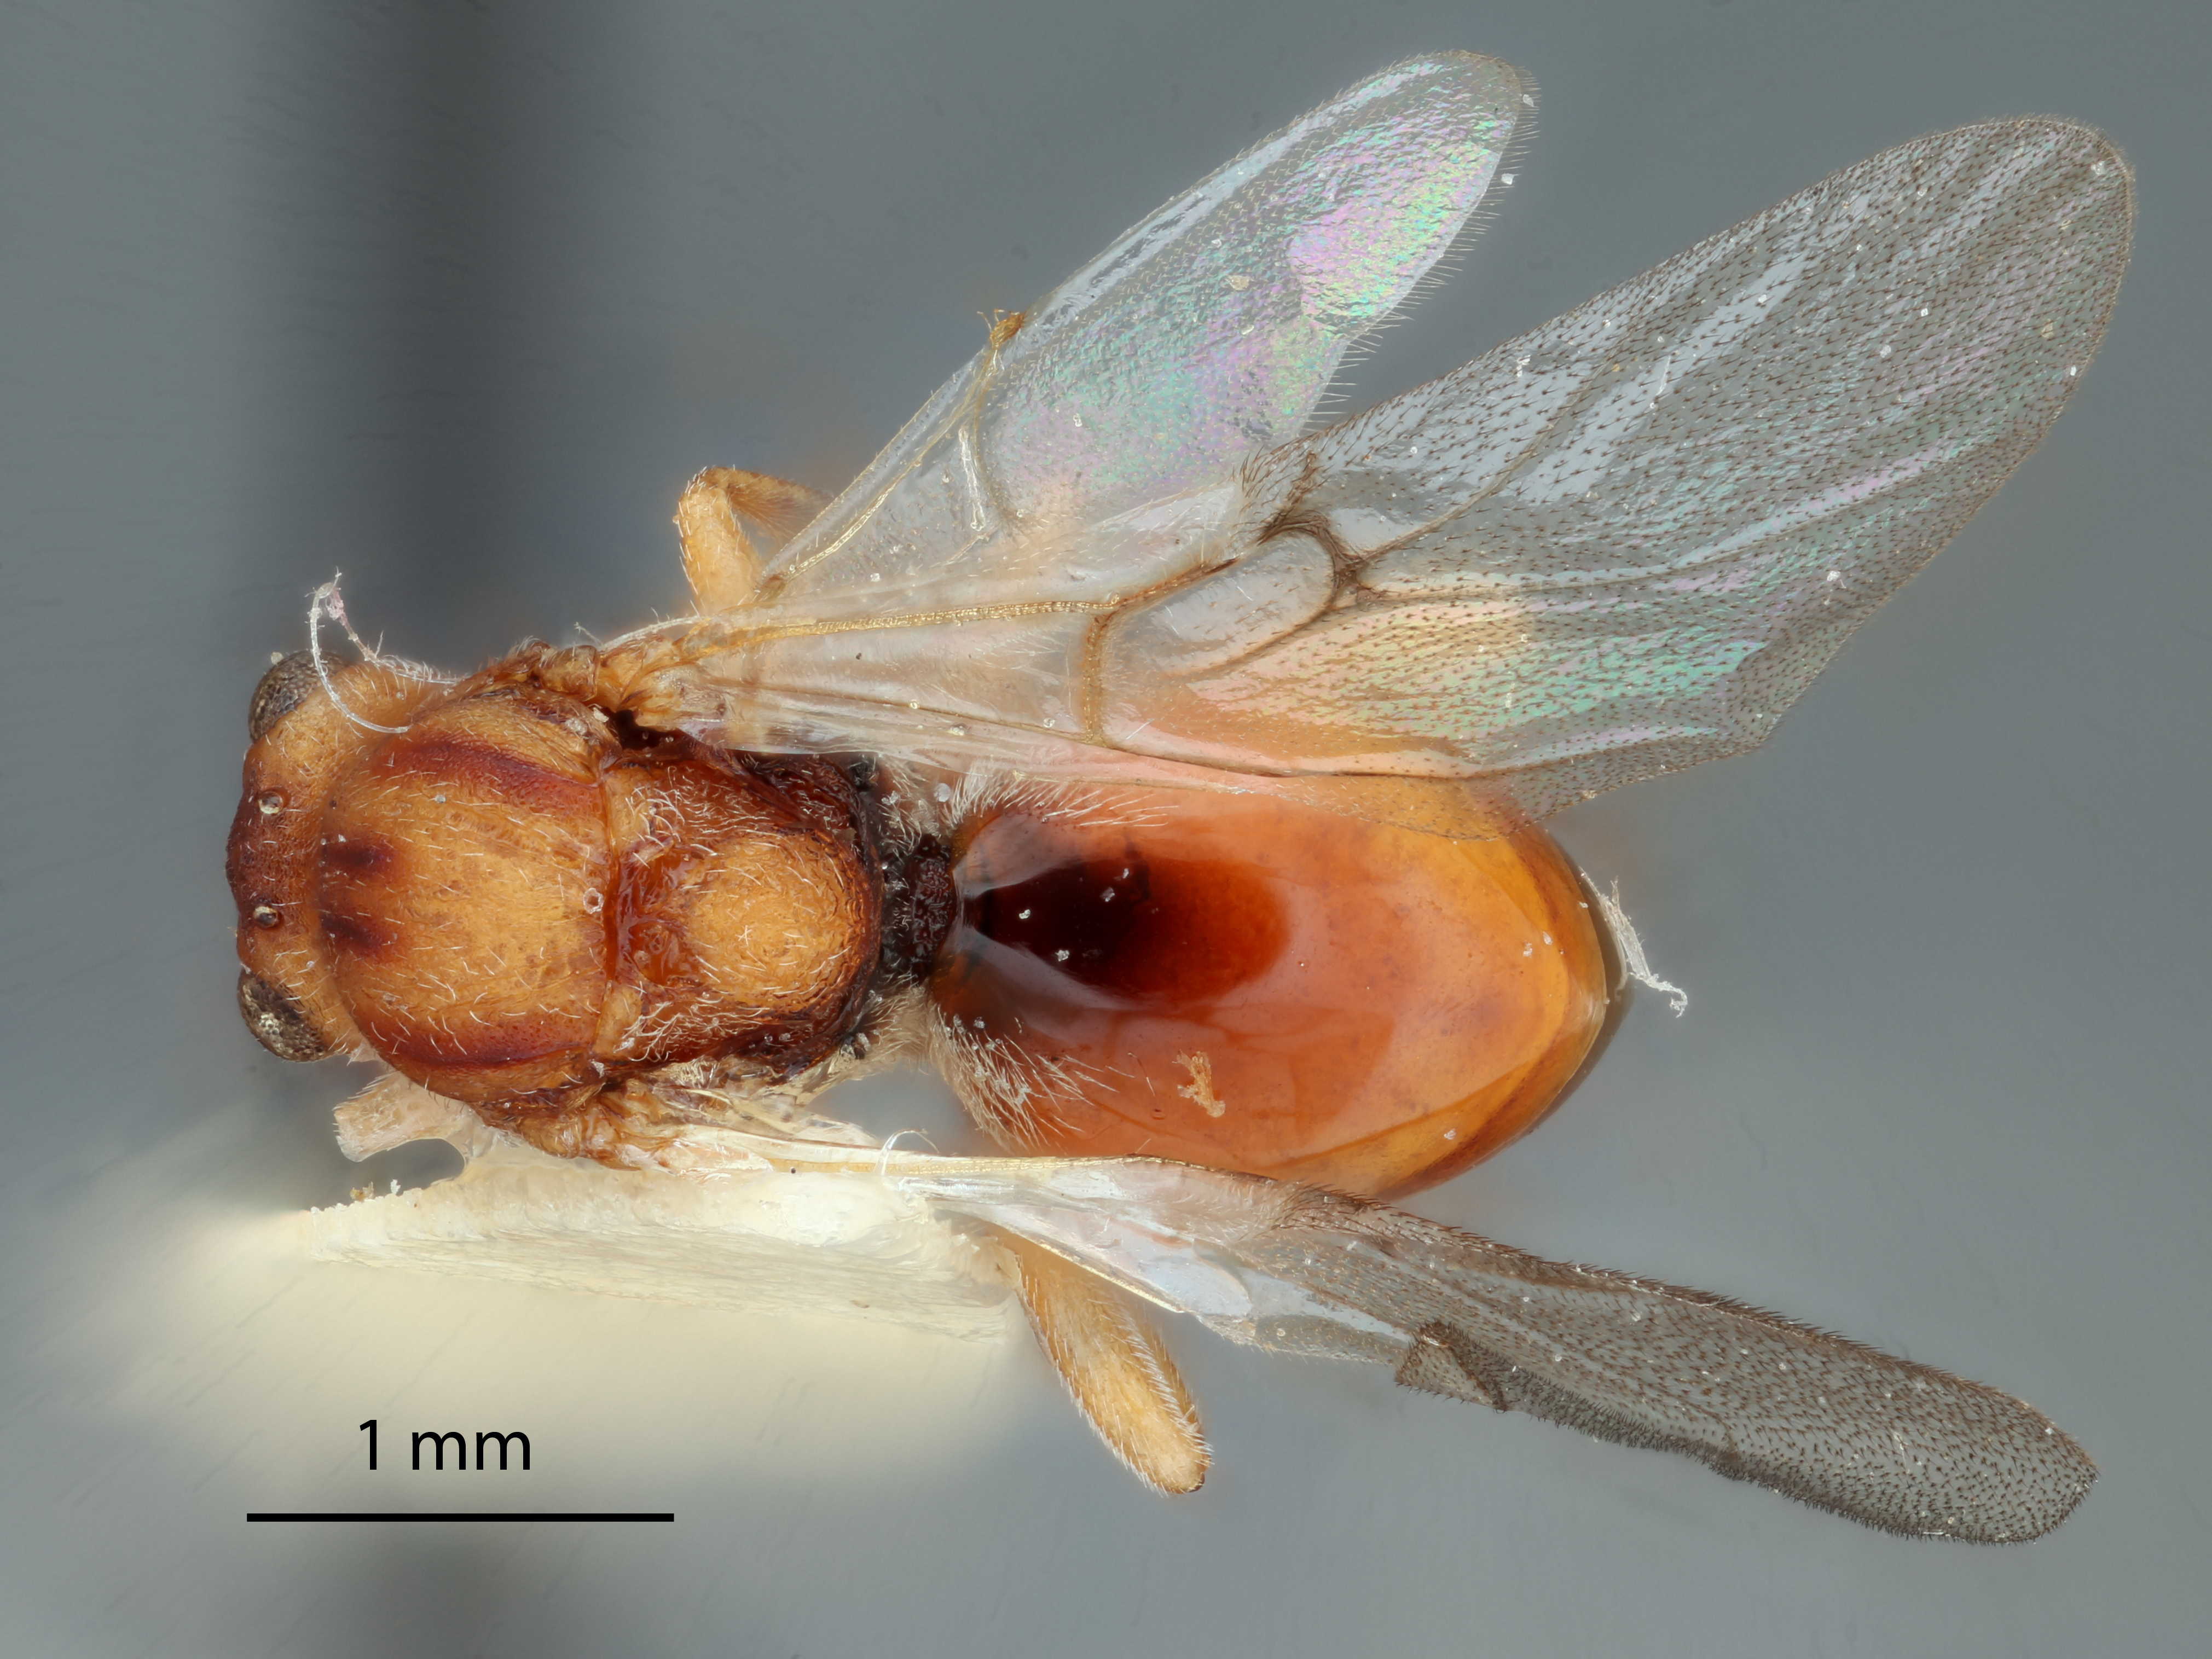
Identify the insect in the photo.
Callirhytis cedrosensis
